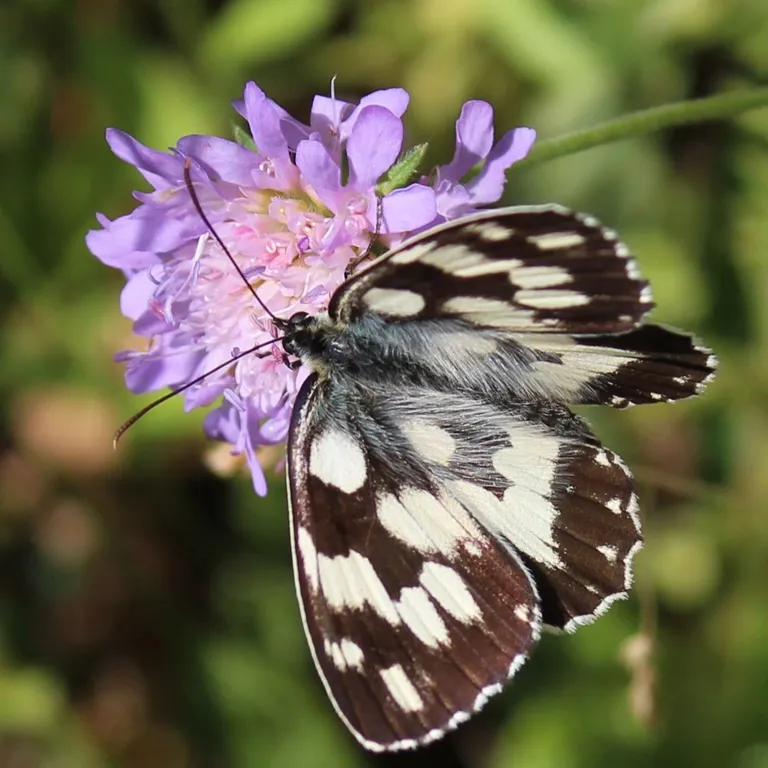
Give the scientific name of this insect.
Melanargia galathea
